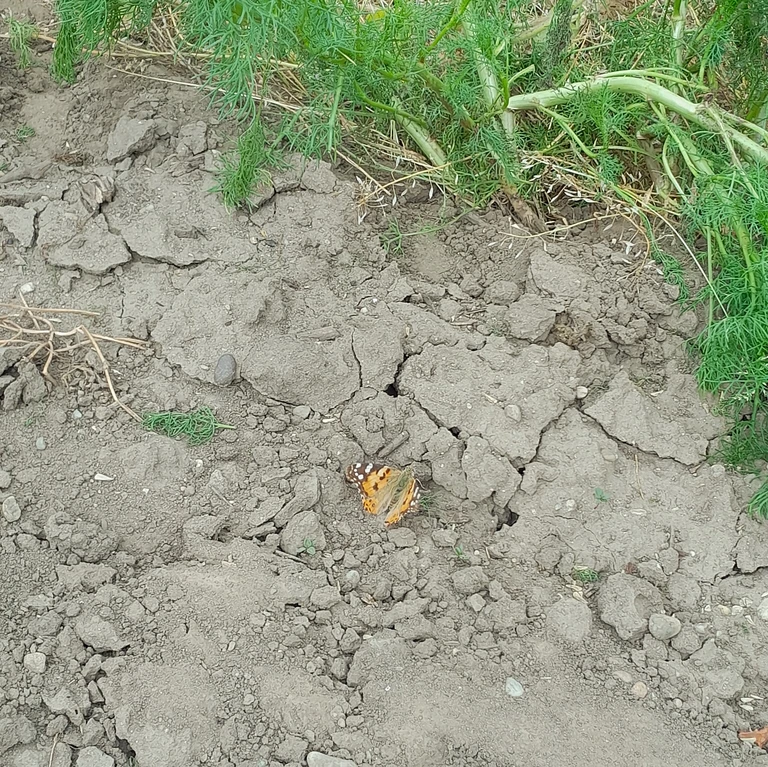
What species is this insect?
Vanessa cardui
